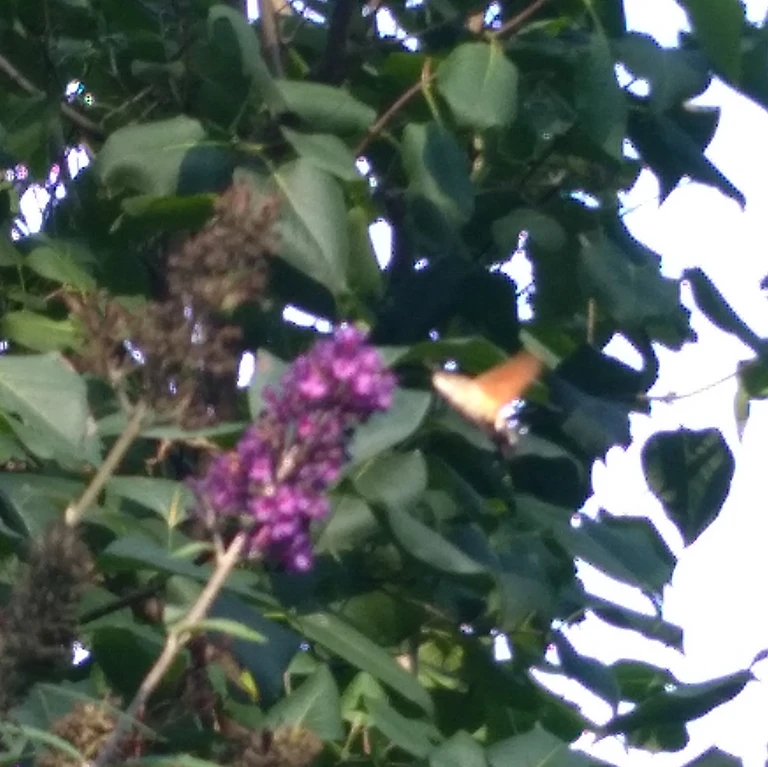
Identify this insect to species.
Macroglossum stellatarum
